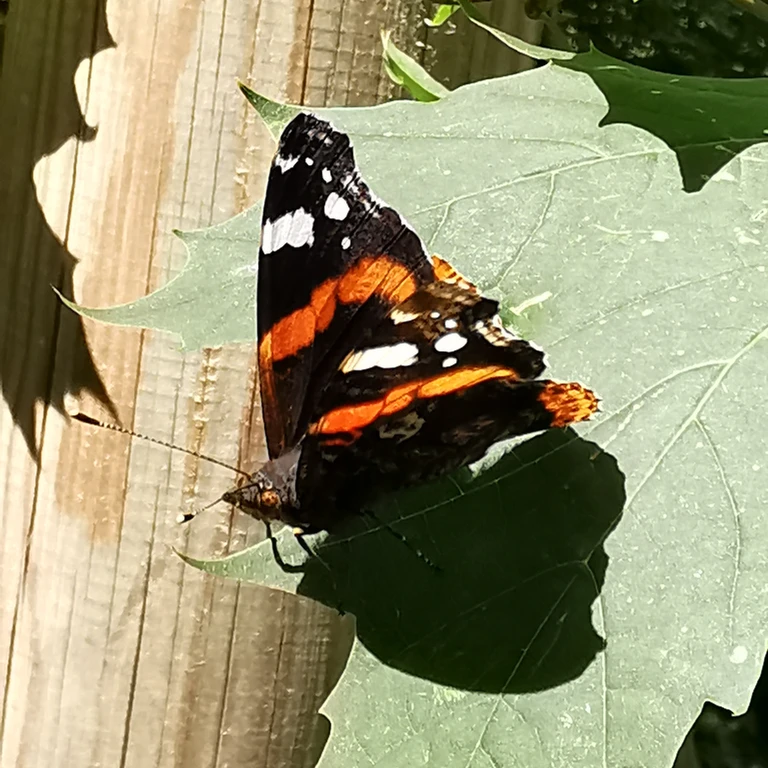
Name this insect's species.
Vanessa atalanta
